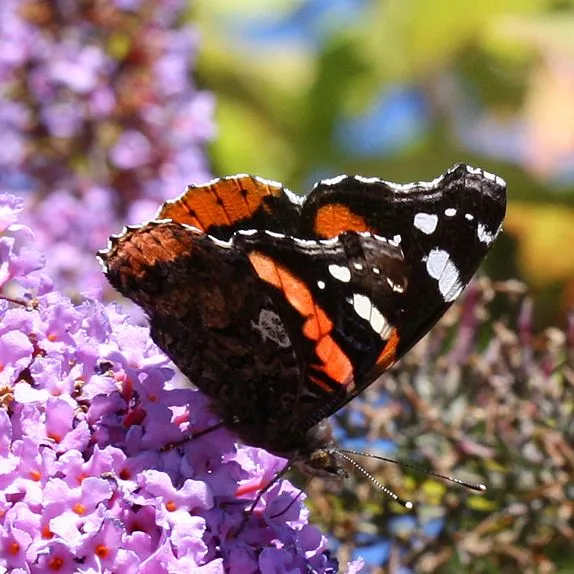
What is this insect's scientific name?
Vanessa atalanta
